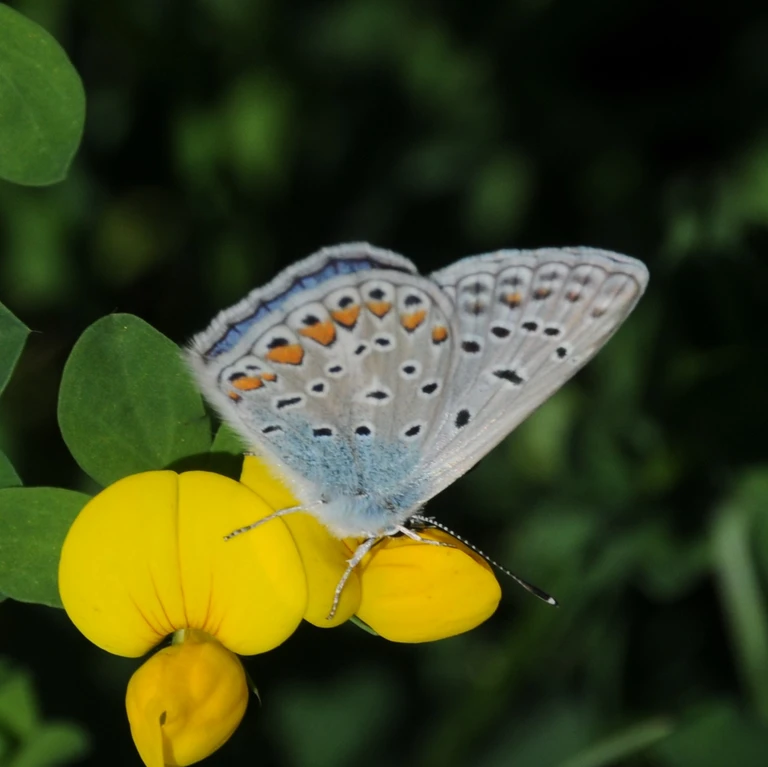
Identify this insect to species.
Polyommatus icarus
